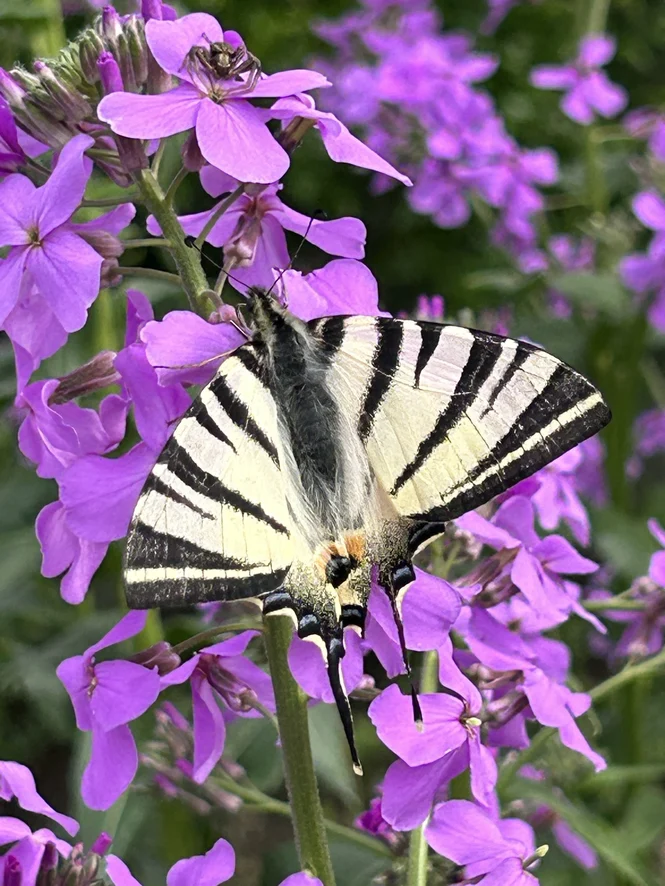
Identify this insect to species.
Iphiclides podalirius
